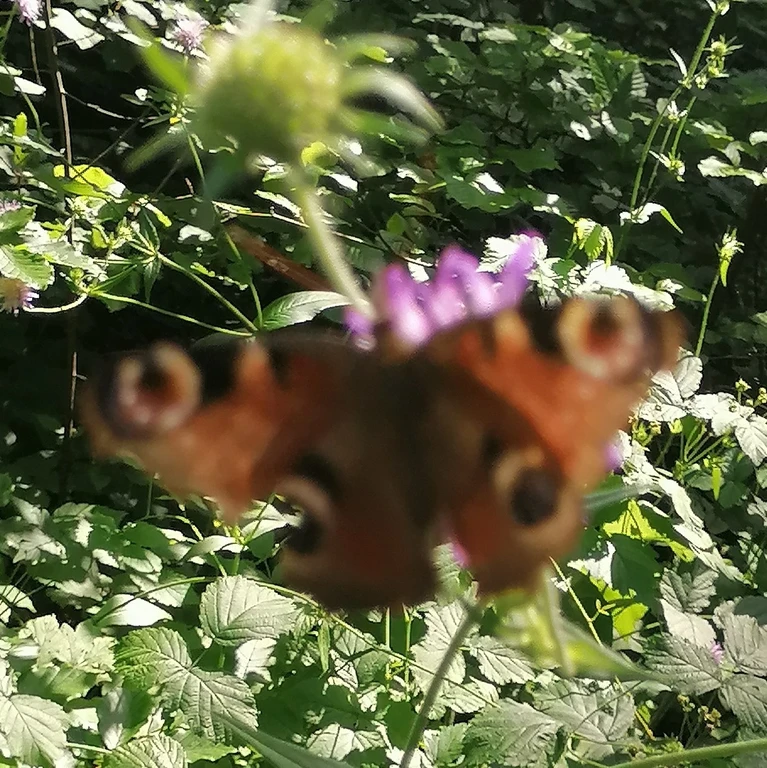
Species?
Aglais io
